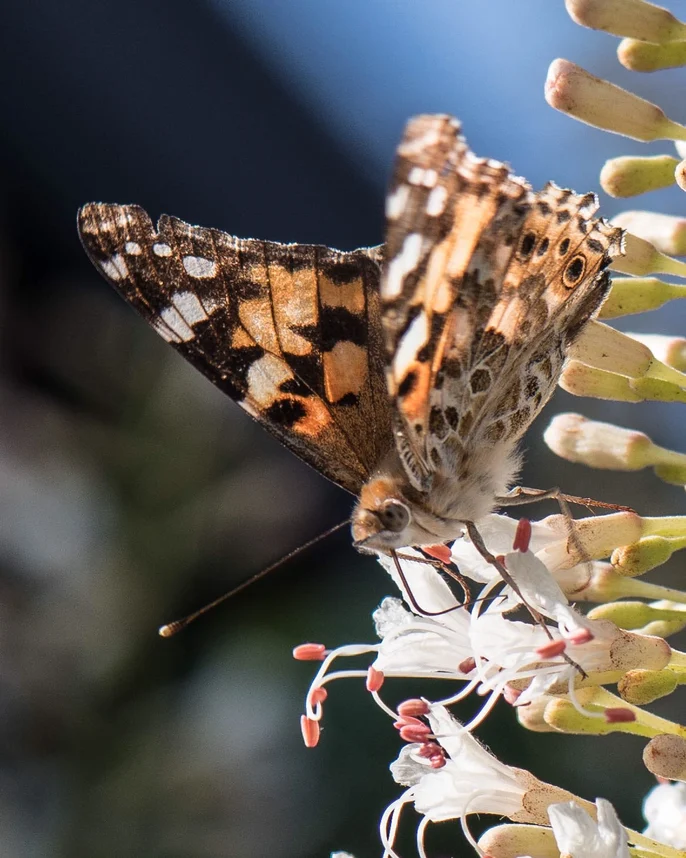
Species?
Vanessa cardui
